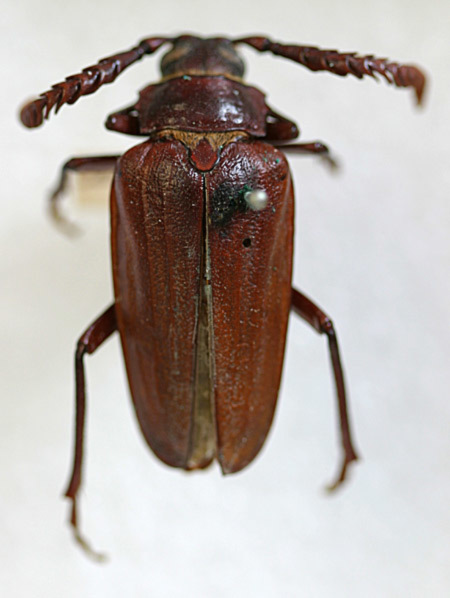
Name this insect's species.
Prionus cuneatus (also Prionus imbricornis)
